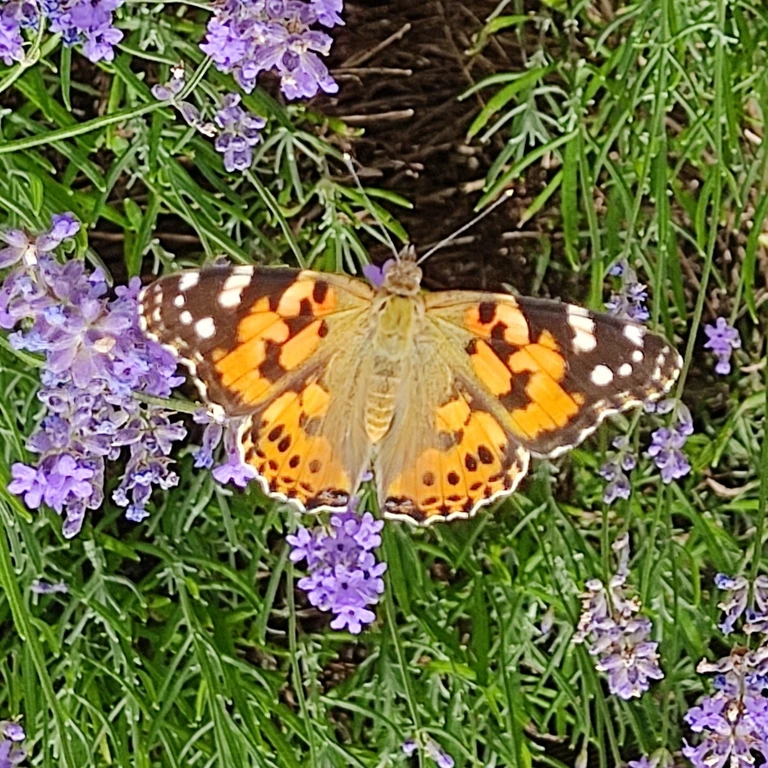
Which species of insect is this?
Vanessa cardui
